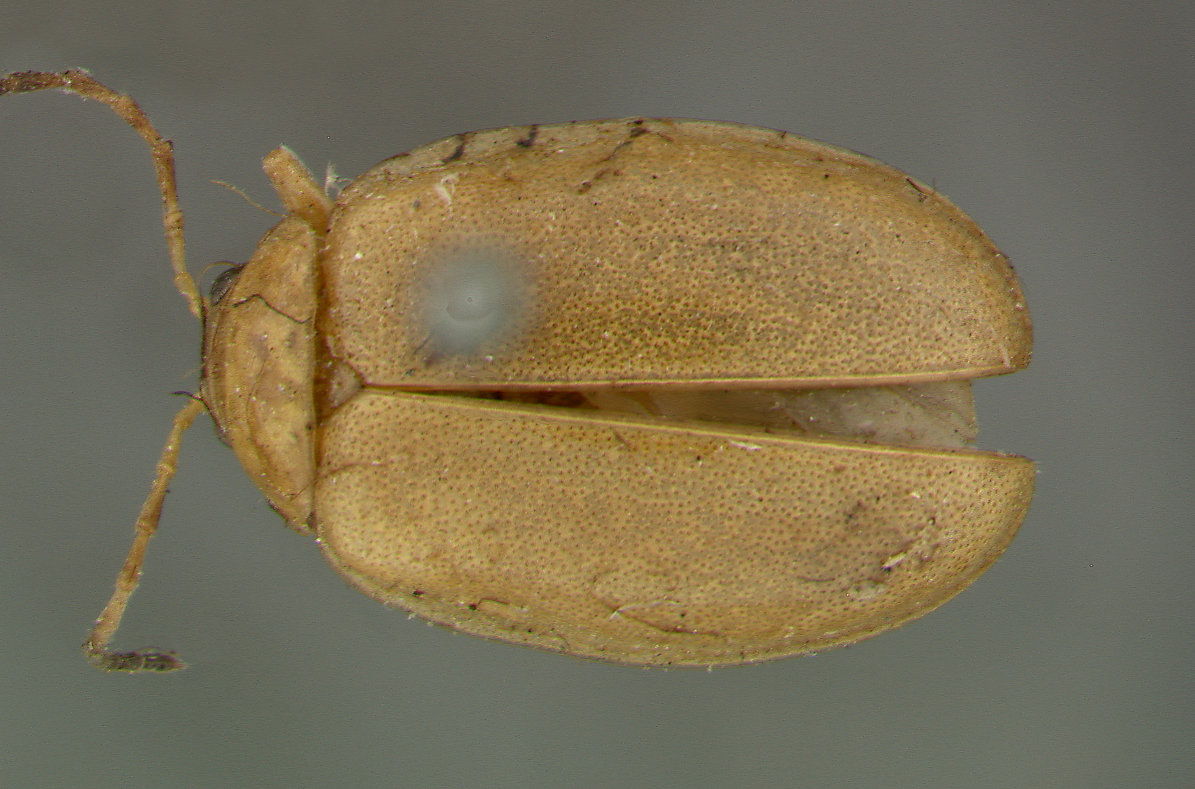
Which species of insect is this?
Oides ovalis
